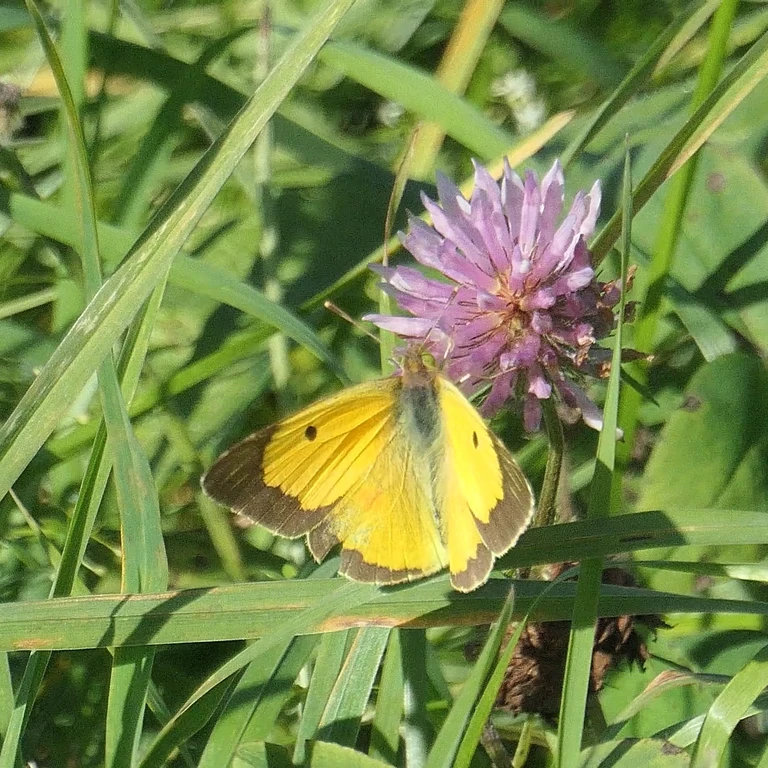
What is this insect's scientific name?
Colias croceus
